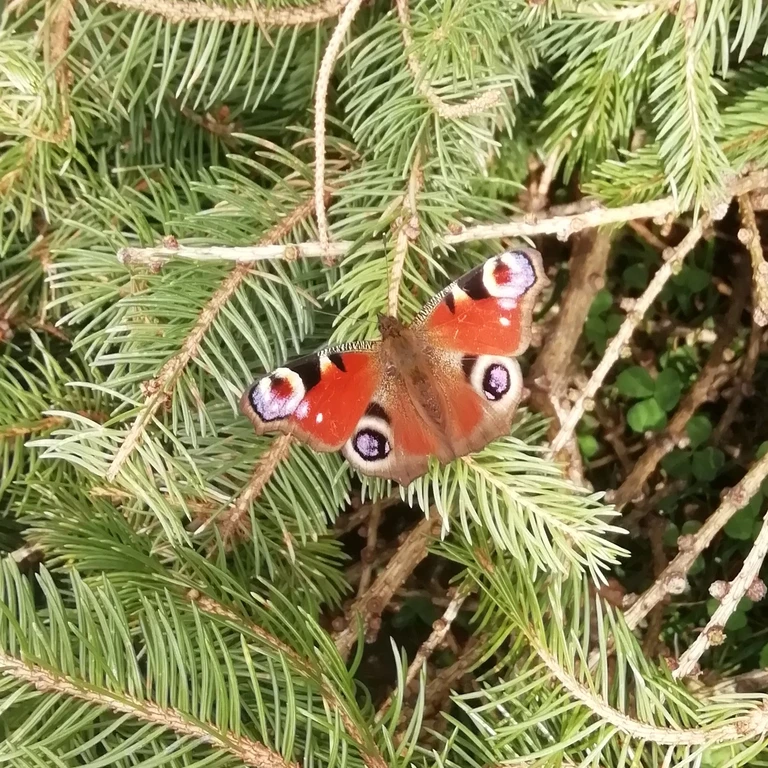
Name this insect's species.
Aglais io
